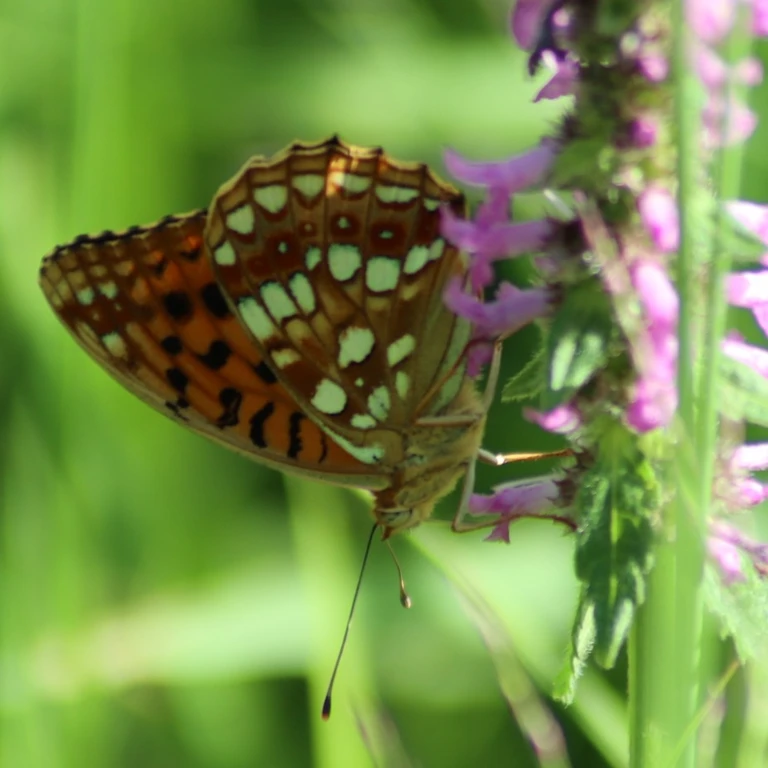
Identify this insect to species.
Fabriciana adippe
